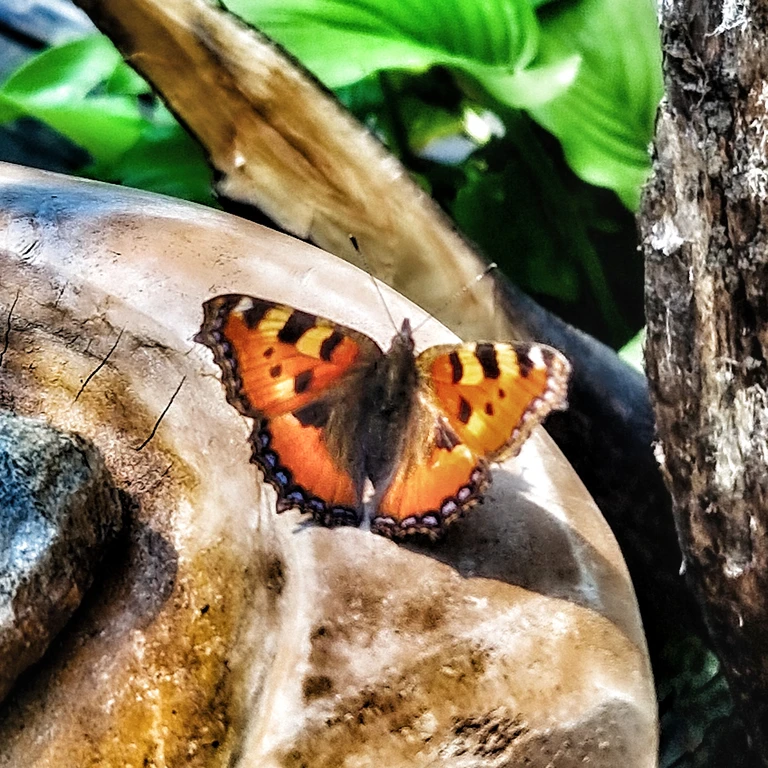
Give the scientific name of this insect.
Aglais urticae
